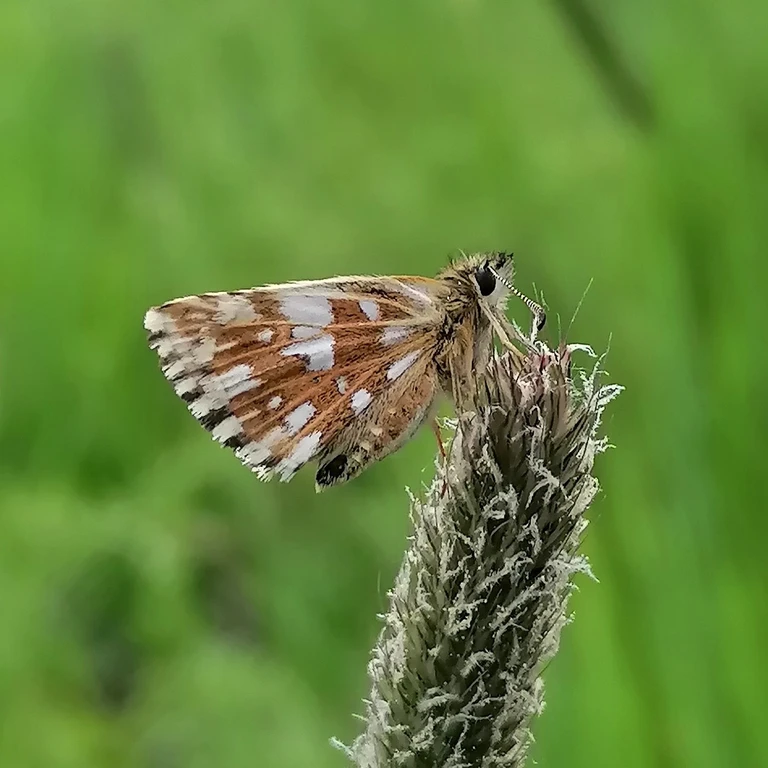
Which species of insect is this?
Pyrgus malvae
